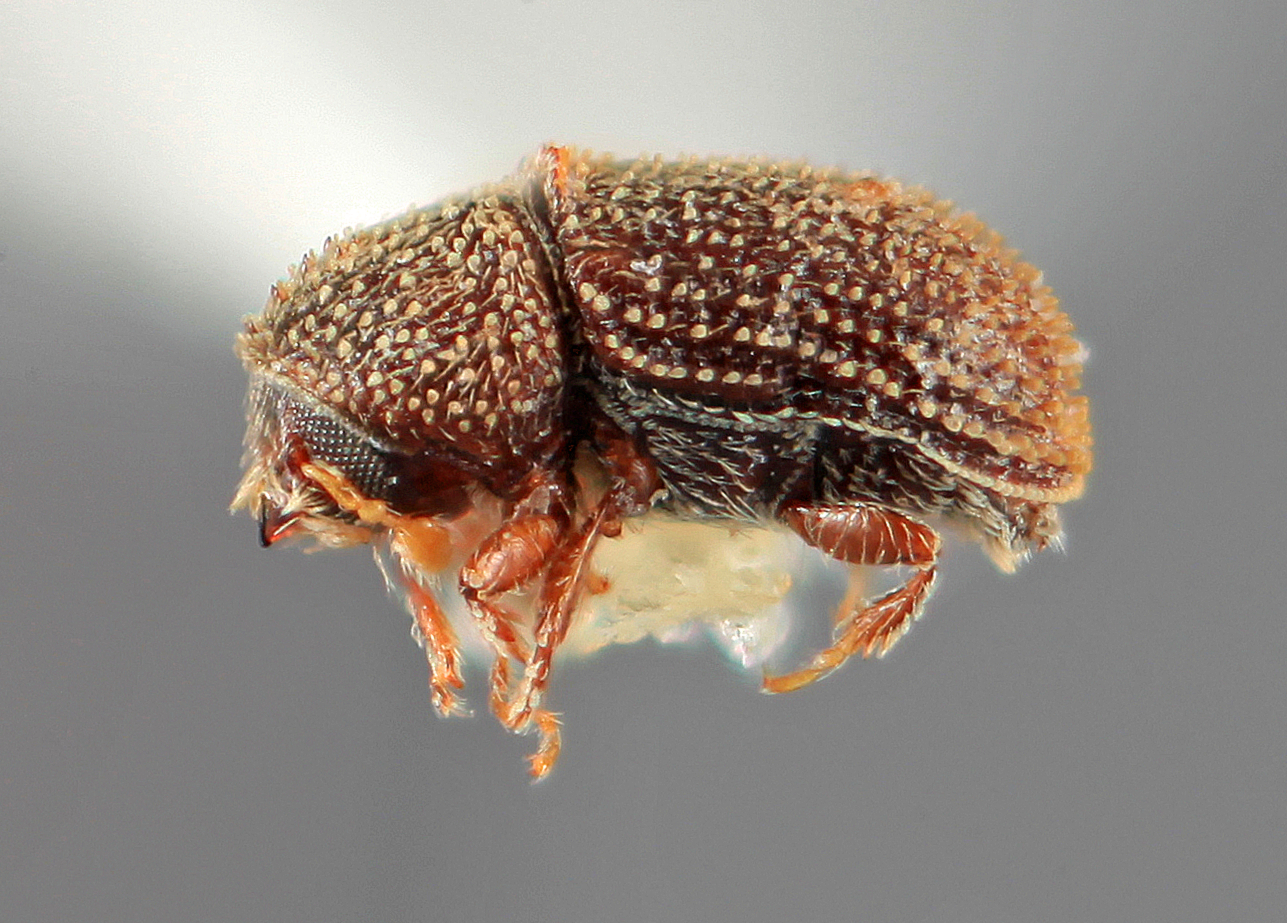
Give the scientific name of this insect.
Liparthrum arizonicum
